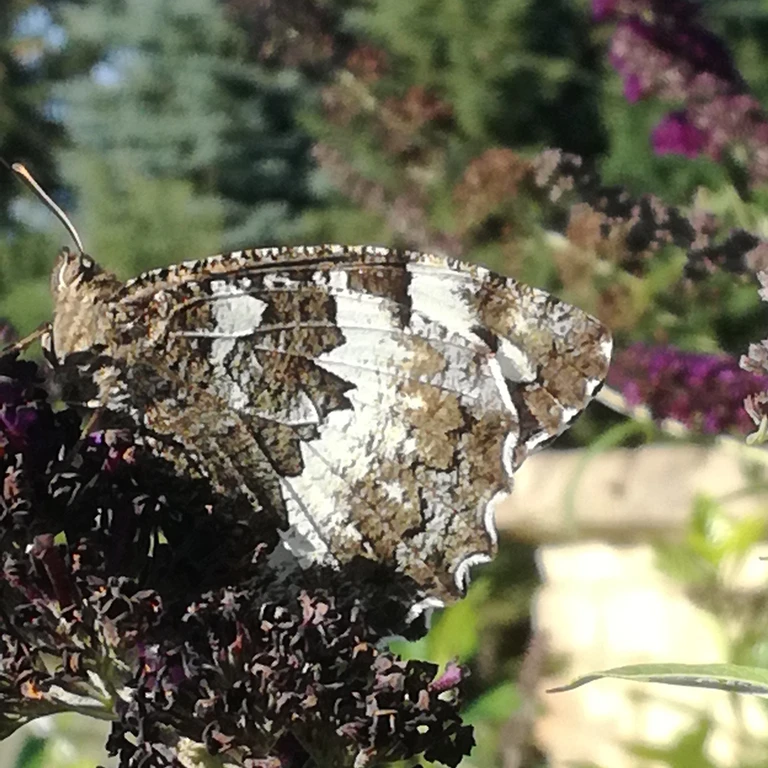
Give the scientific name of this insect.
Brintesia circe
